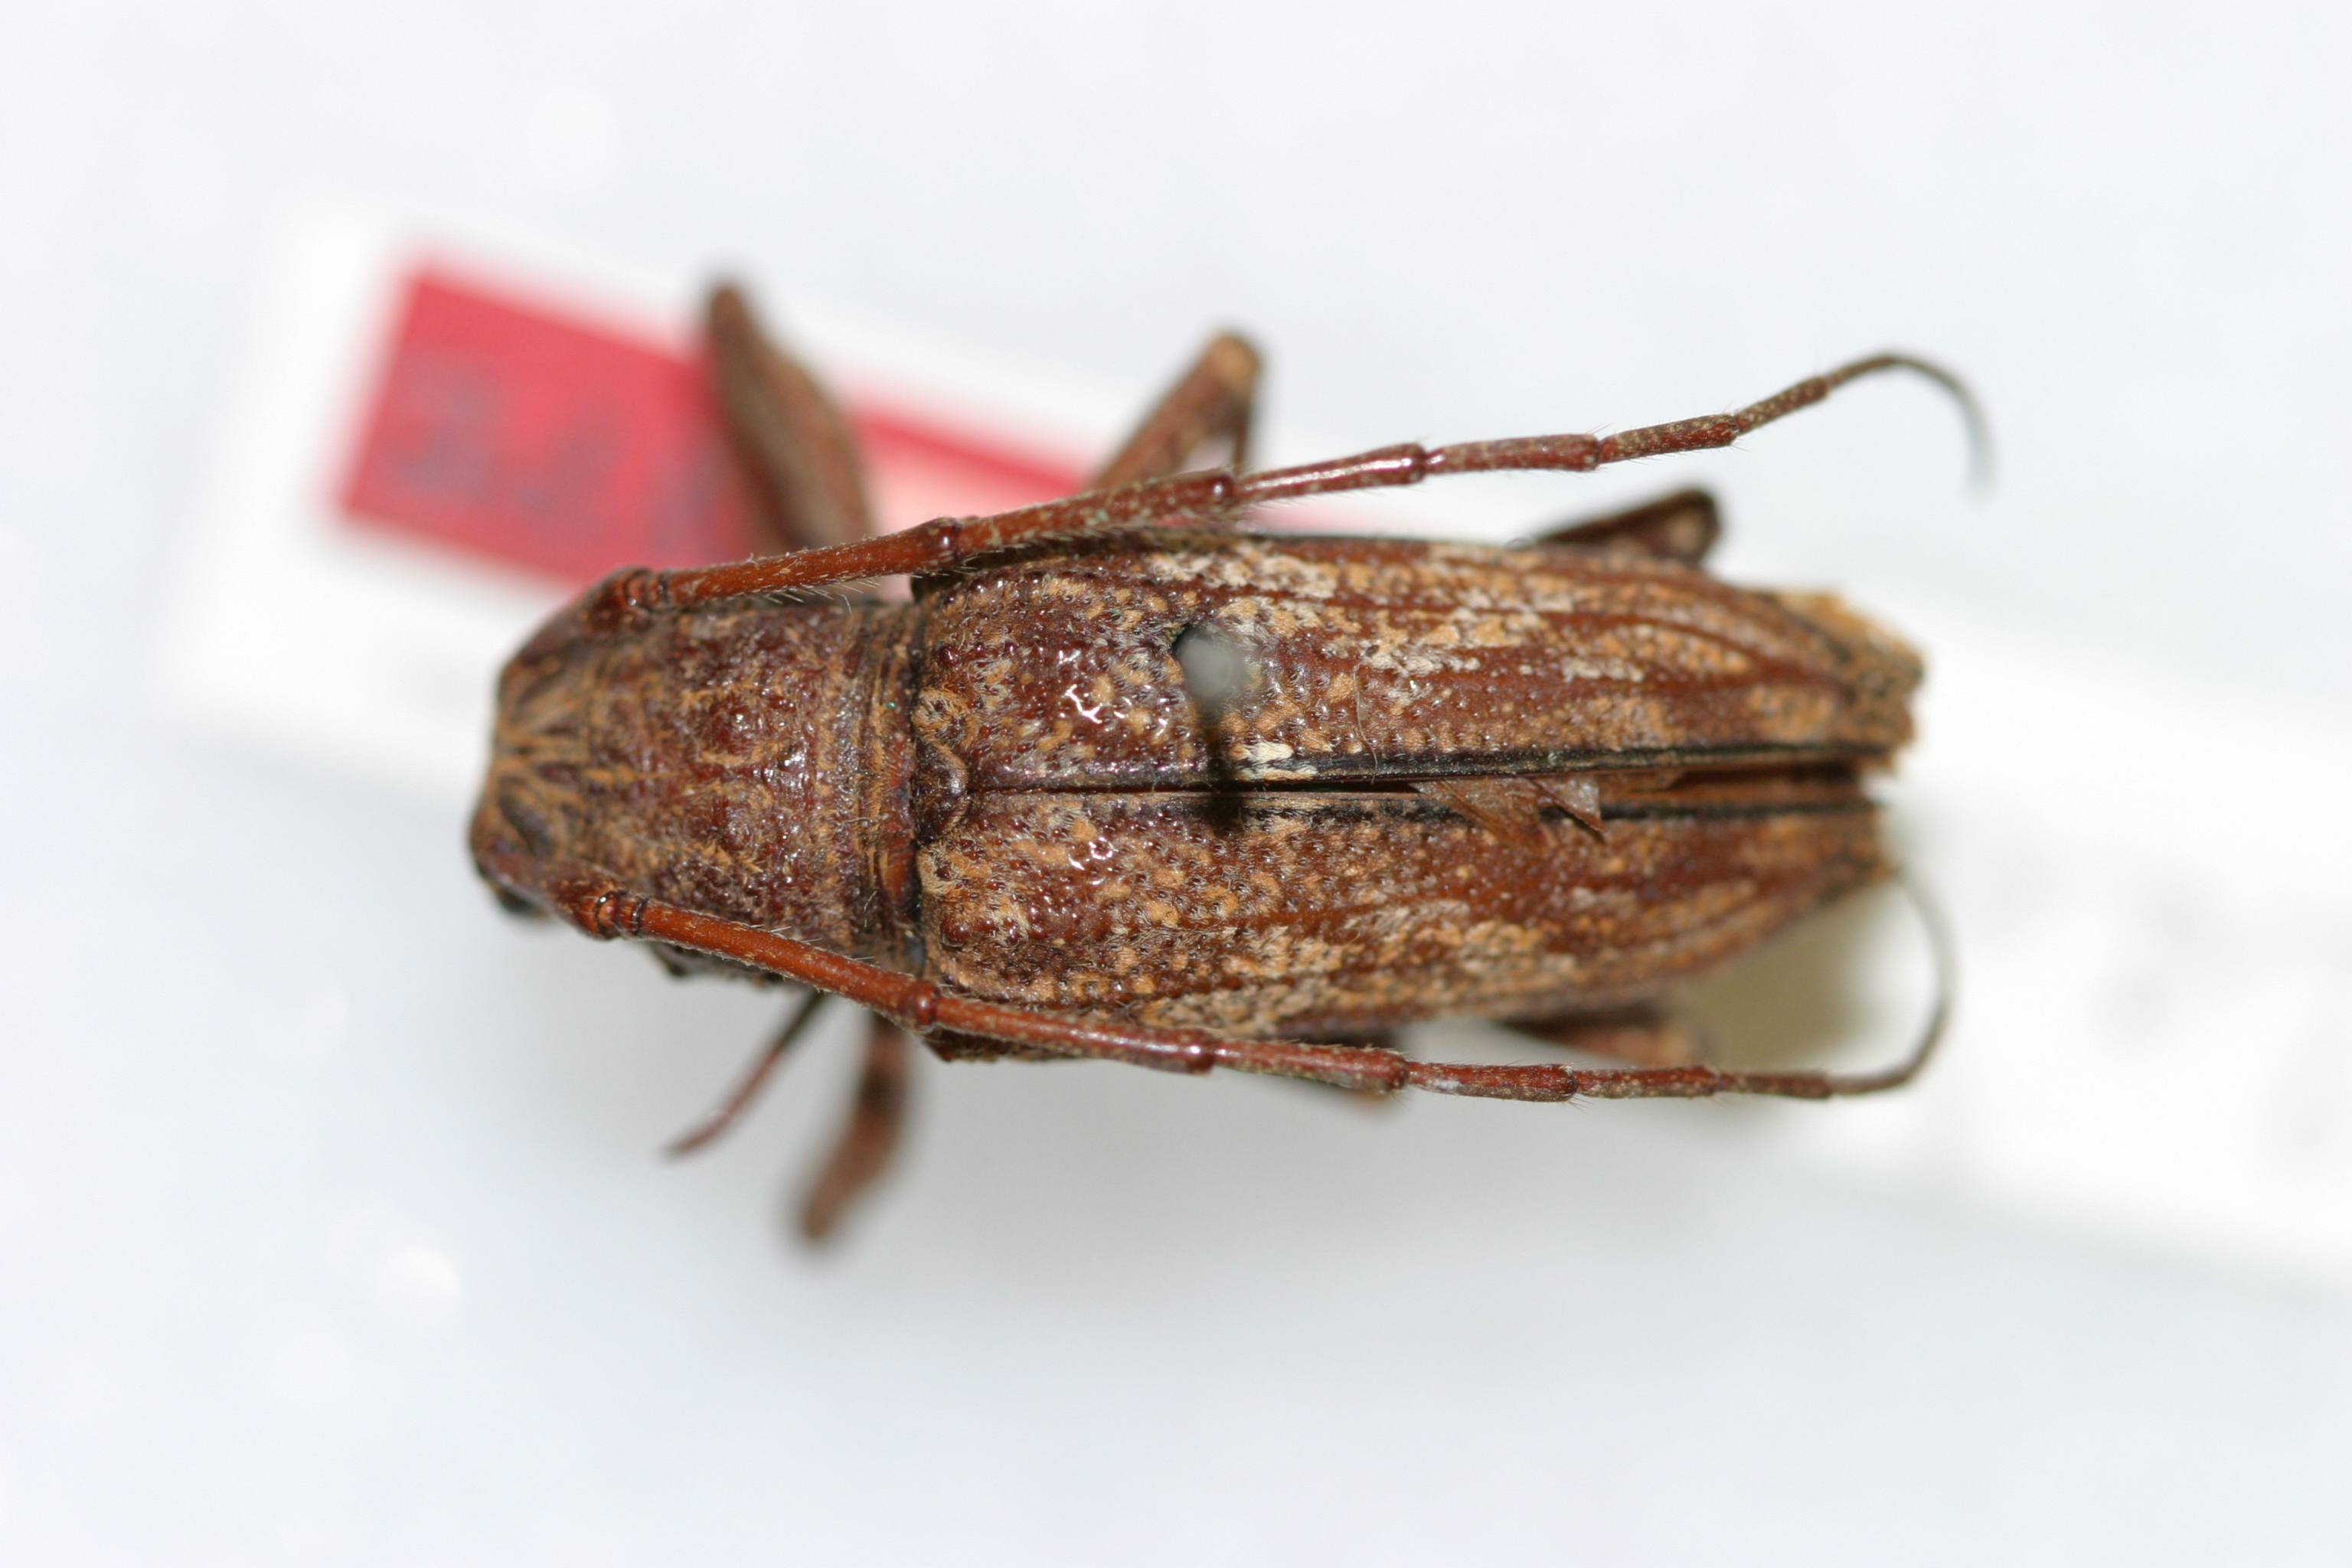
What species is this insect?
Ischioplites rubigineus
